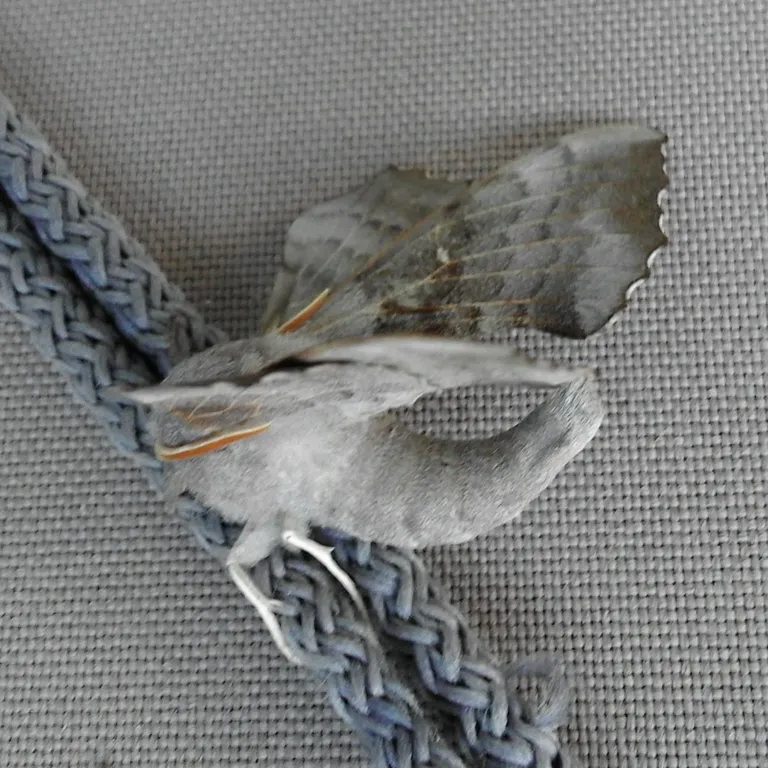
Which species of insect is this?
Laothoe populi
